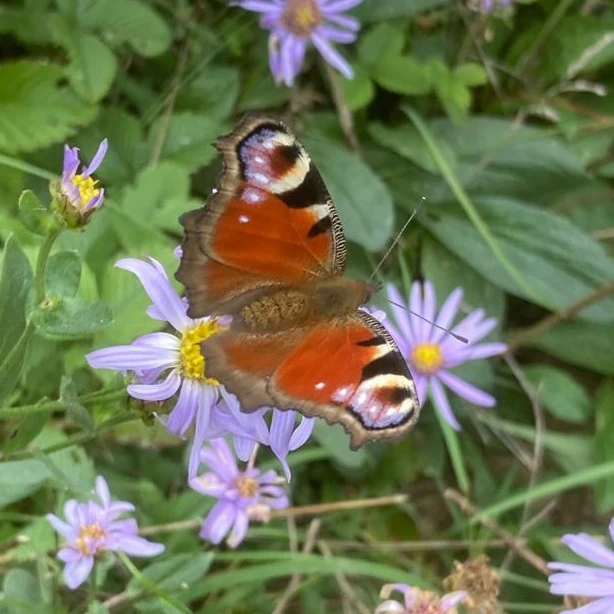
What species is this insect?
Aglais io
